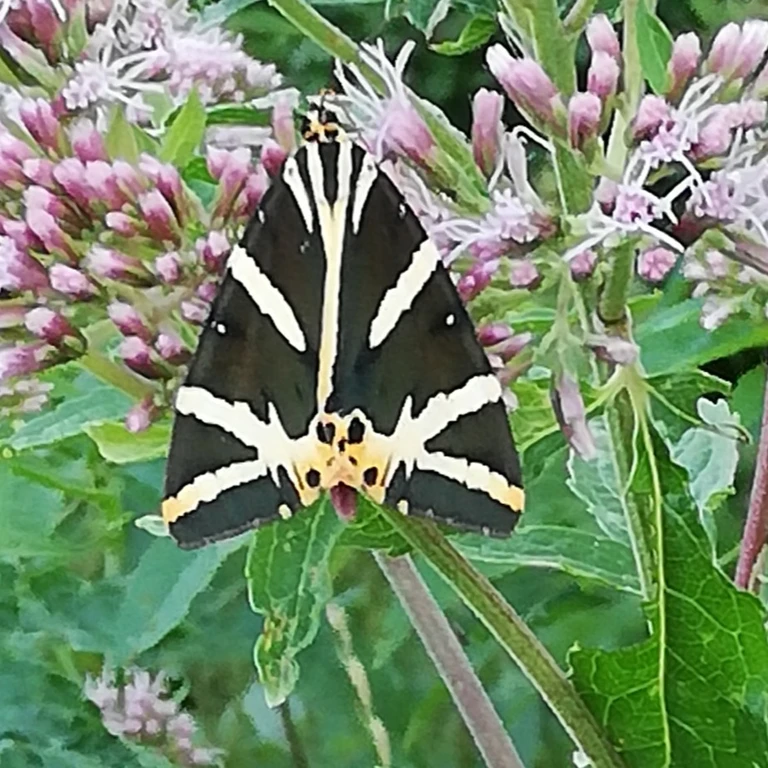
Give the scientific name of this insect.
Euplagia quadripunctaria
